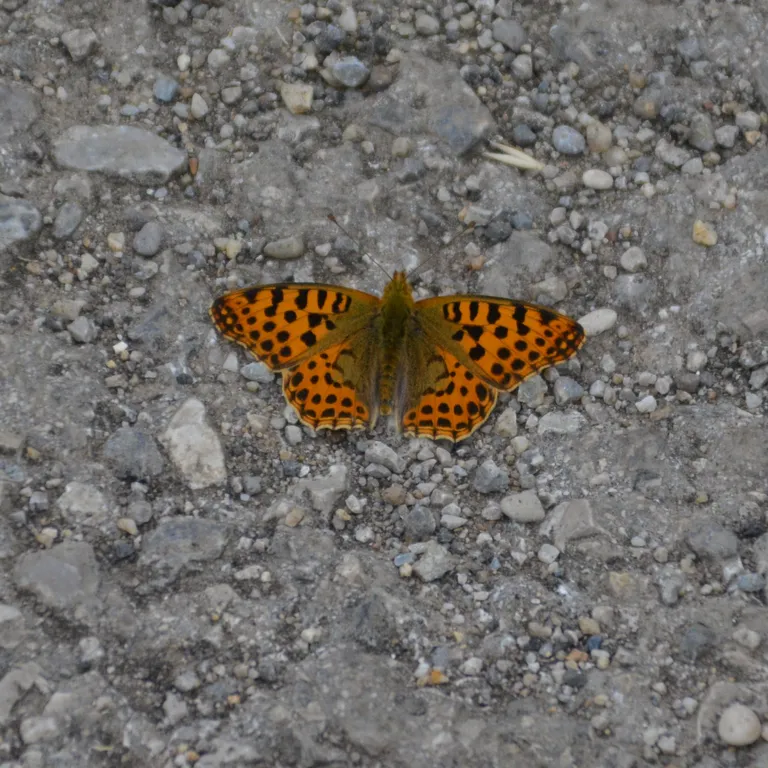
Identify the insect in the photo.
Issoria lathonia
